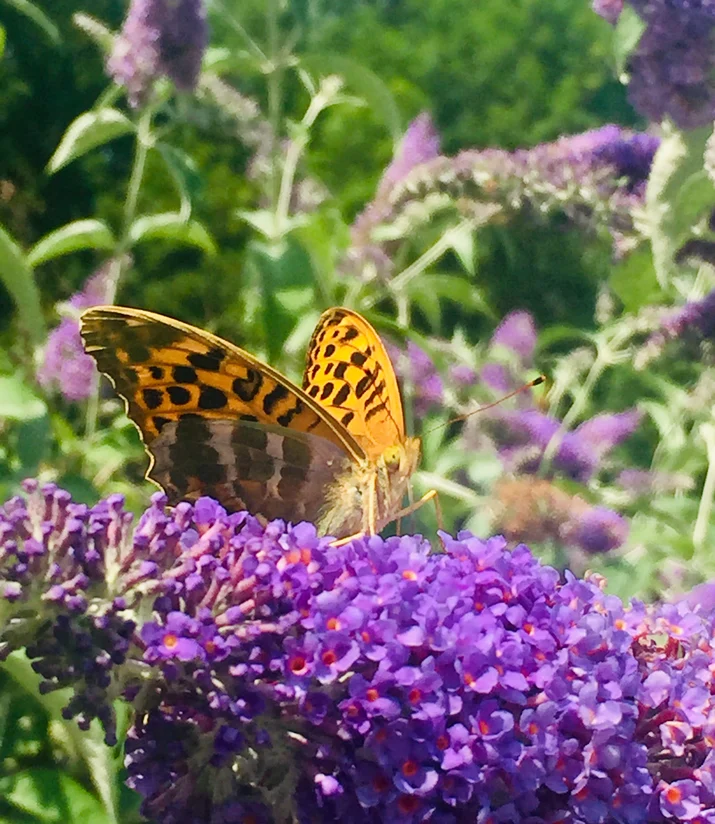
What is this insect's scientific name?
Argynnis paphia
